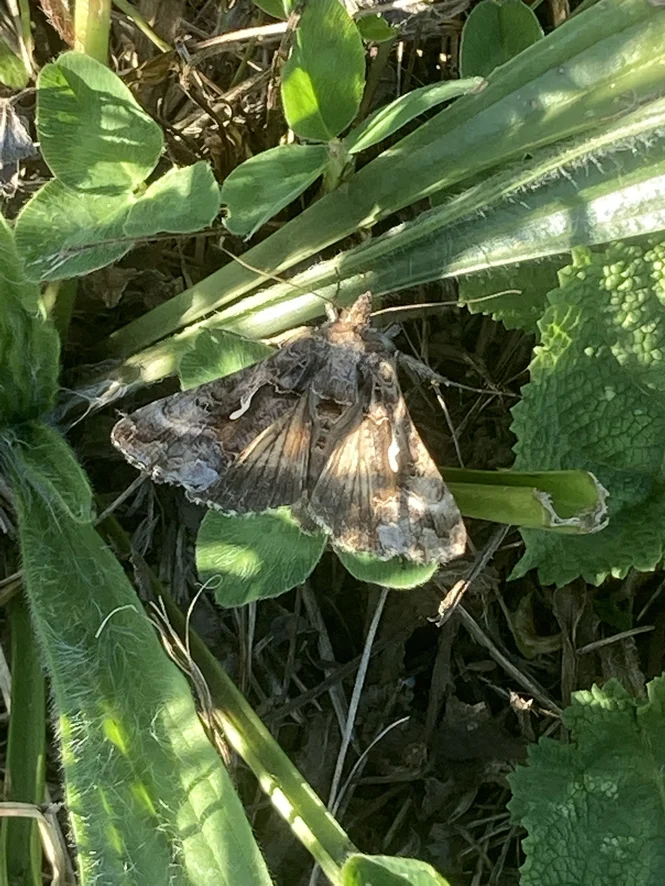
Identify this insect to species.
Autographa gamma
